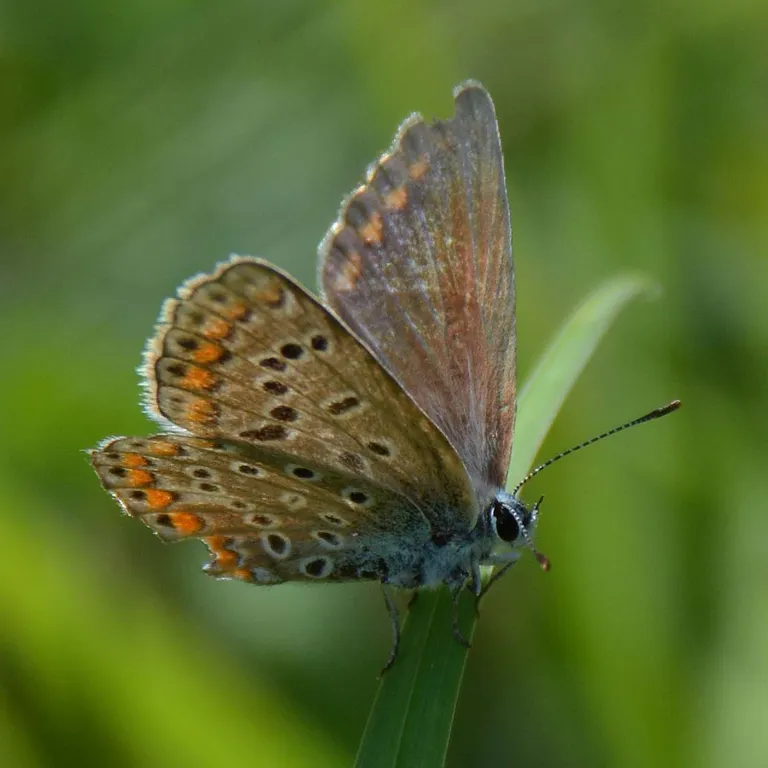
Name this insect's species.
Polyommatus icarus
